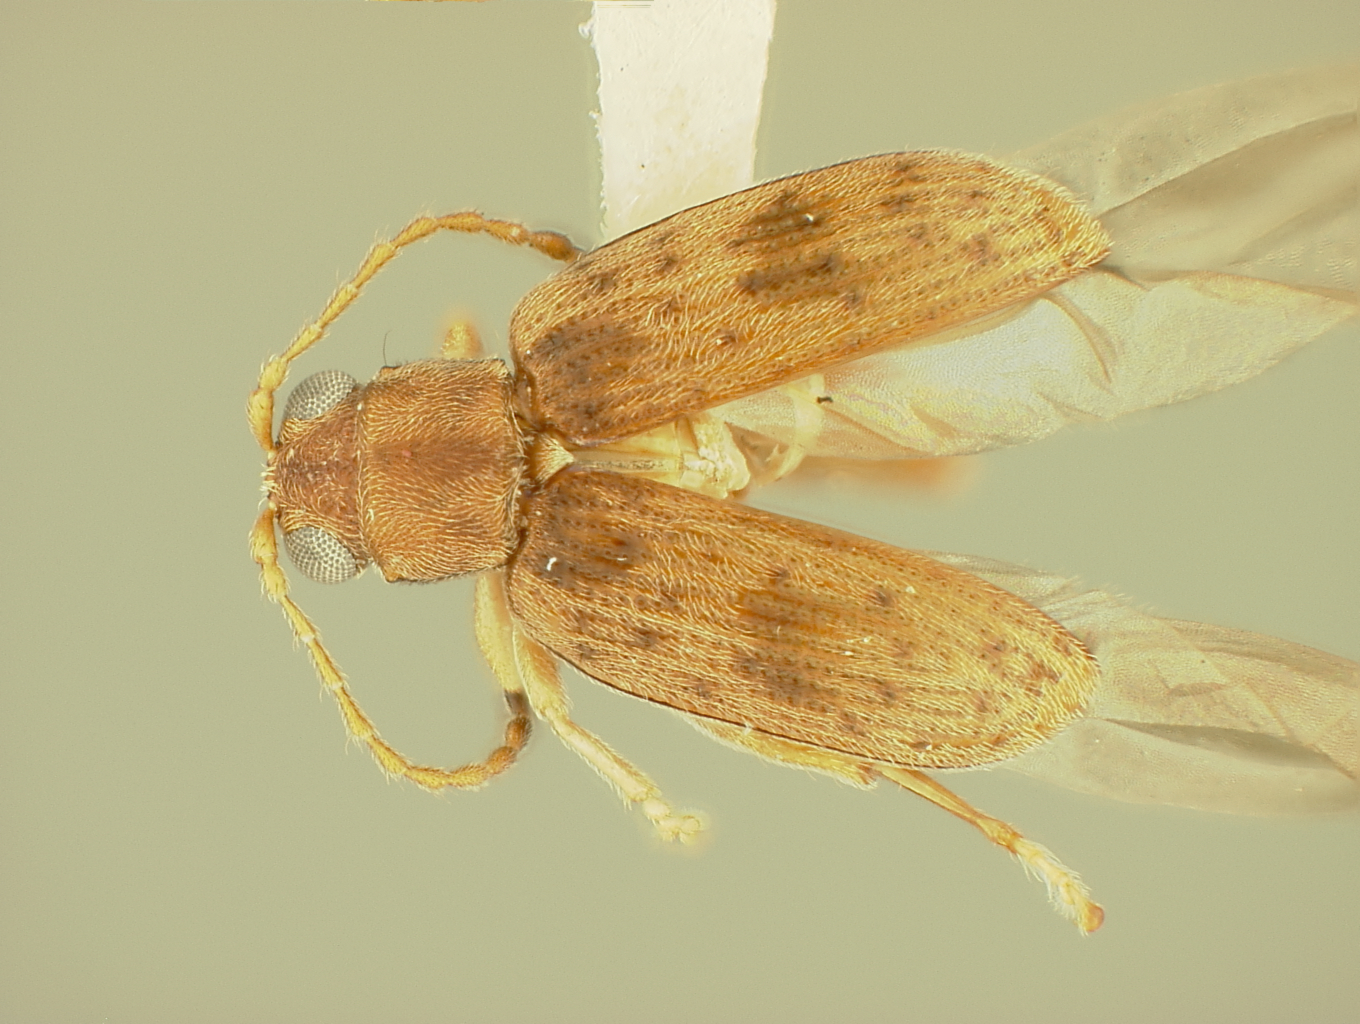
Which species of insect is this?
Hadropoda oakleyi
